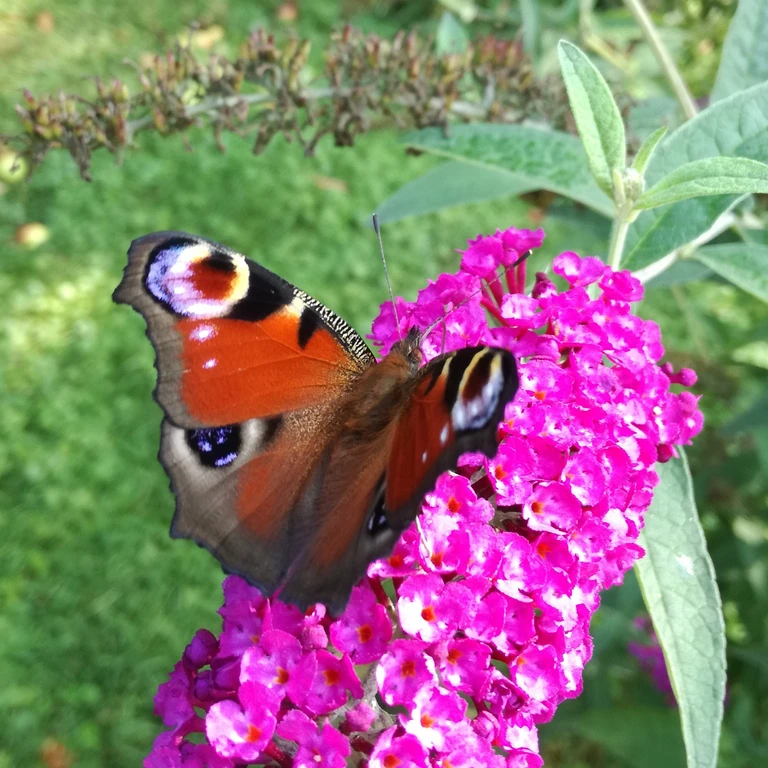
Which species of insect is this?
Aglais io
